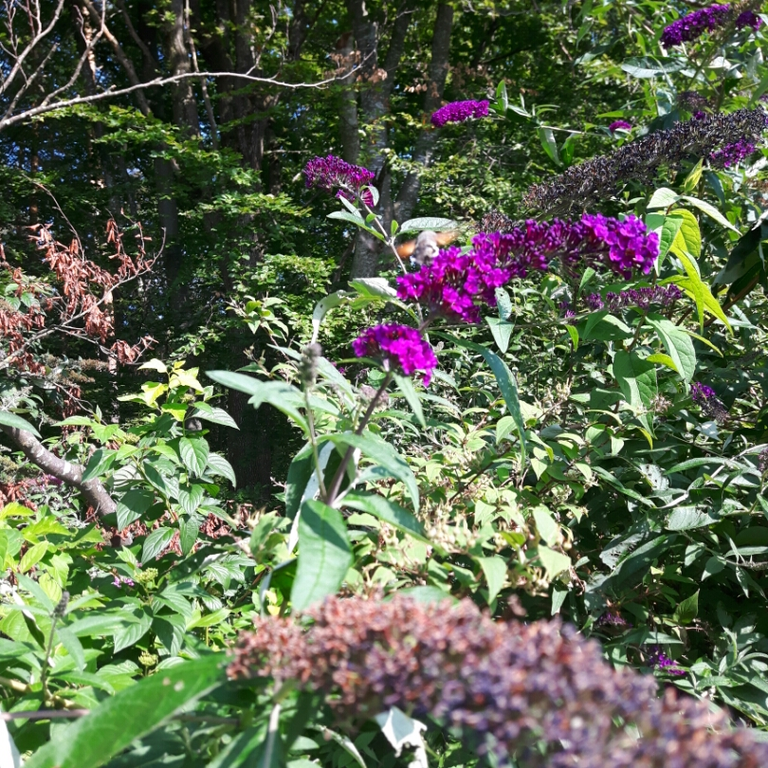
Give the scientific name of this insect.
Macroglossum stellatarum
